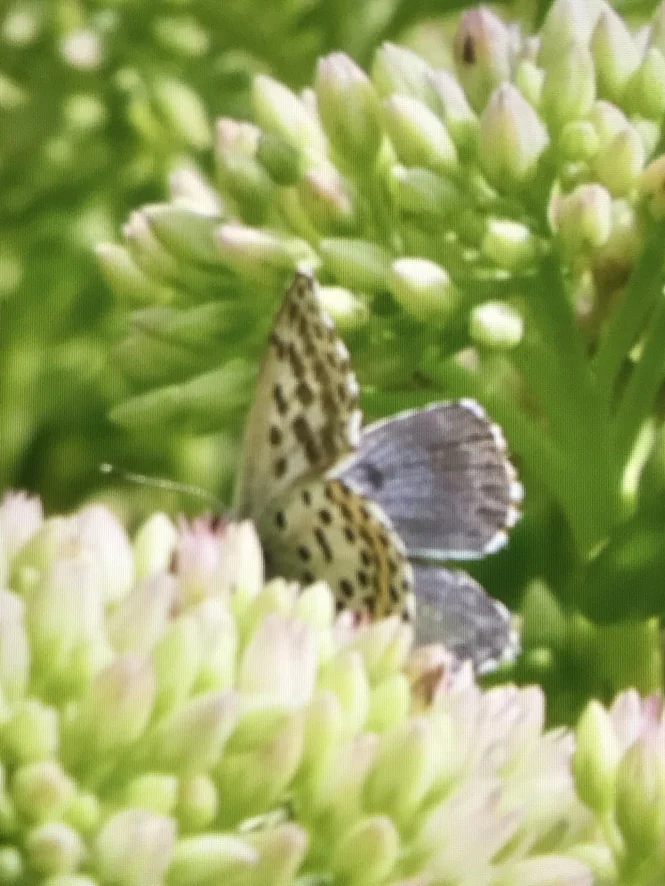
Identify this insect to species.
Scolitantides orion
